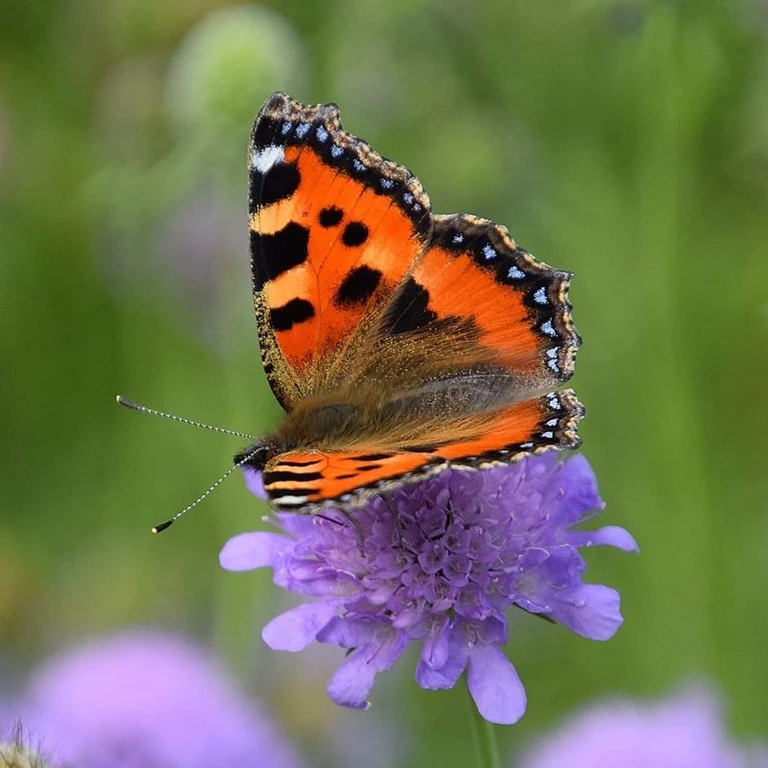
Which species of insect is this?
Aglais urticae
